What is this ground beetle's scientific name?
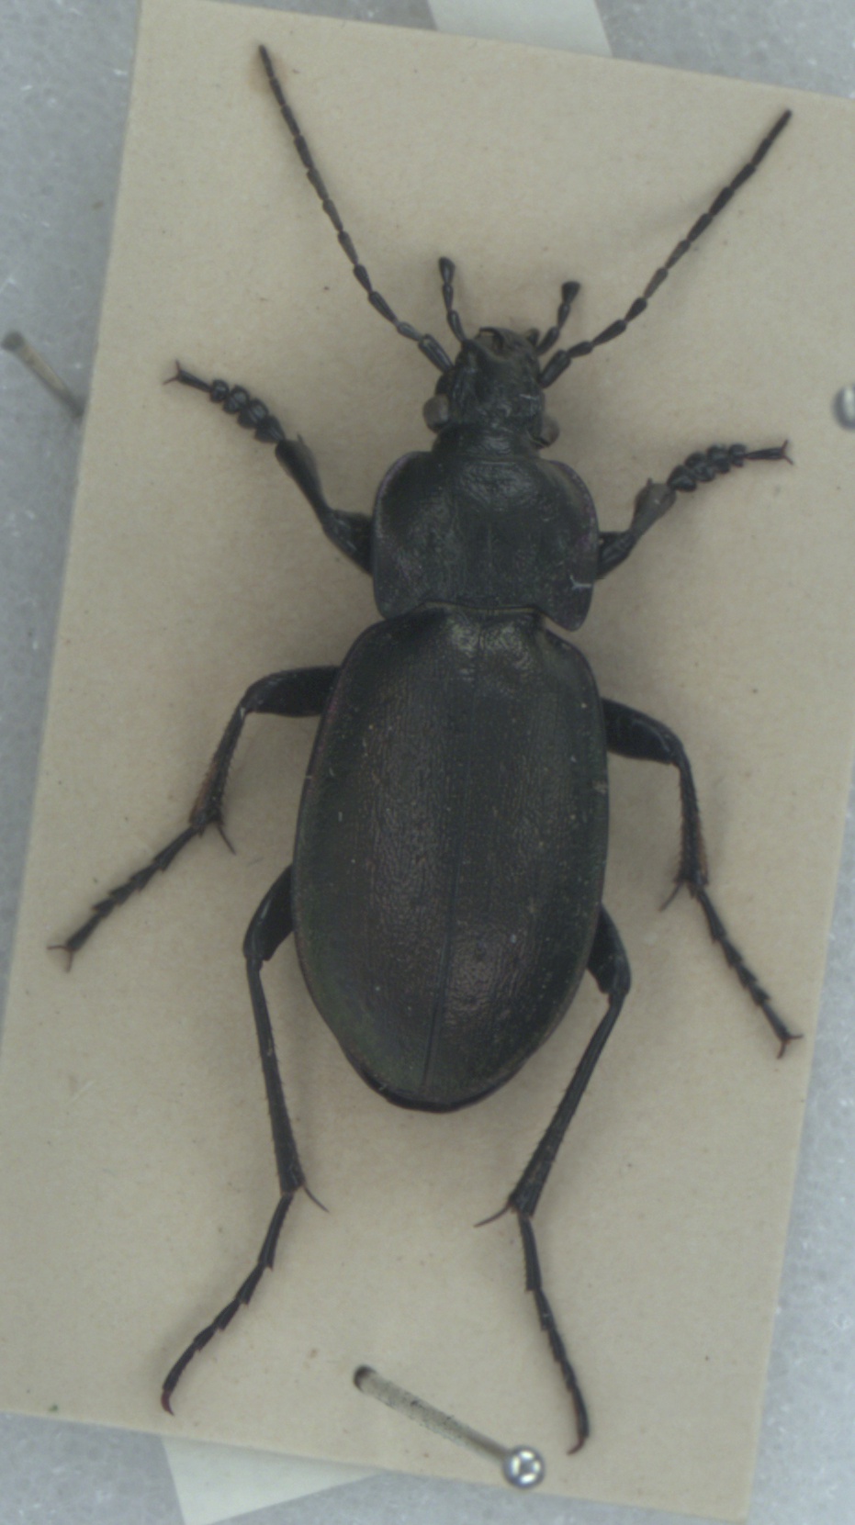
Carabus nemoralis
